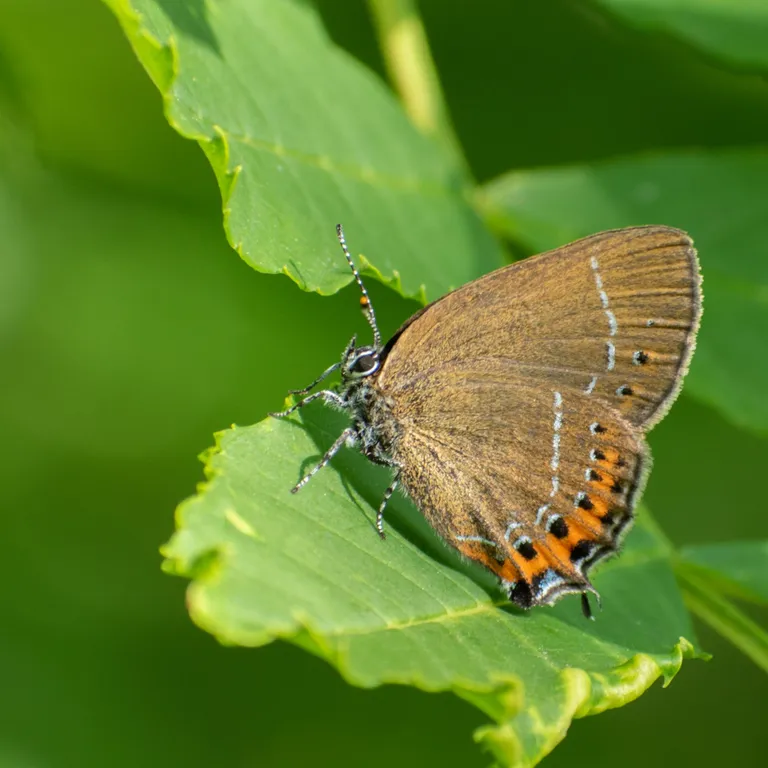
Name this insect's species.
Satyrium pruni (also Fixsenia pruni)
